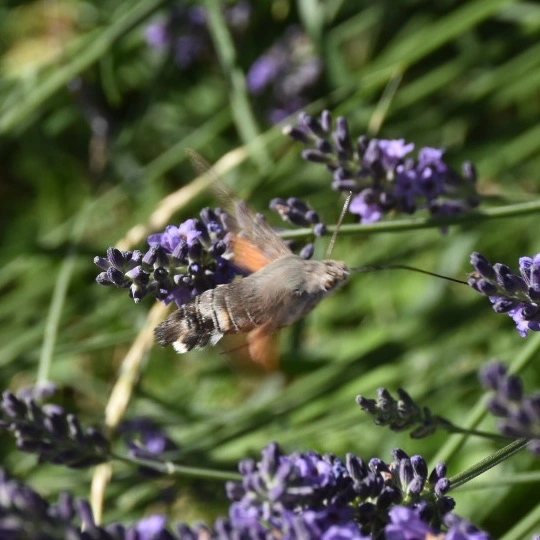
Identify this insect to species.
Macroglossum stellatarum
